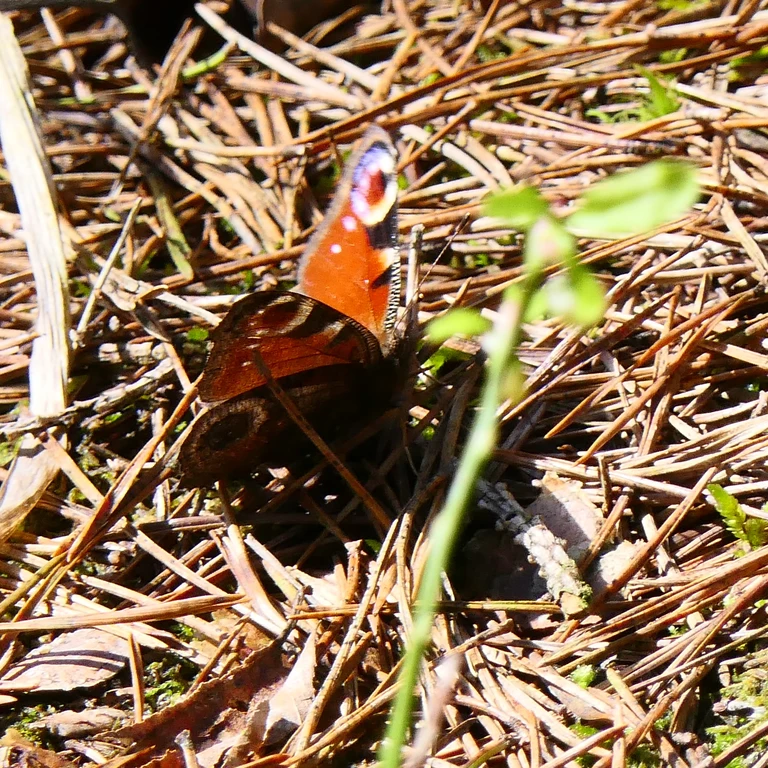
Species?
Aglais io
